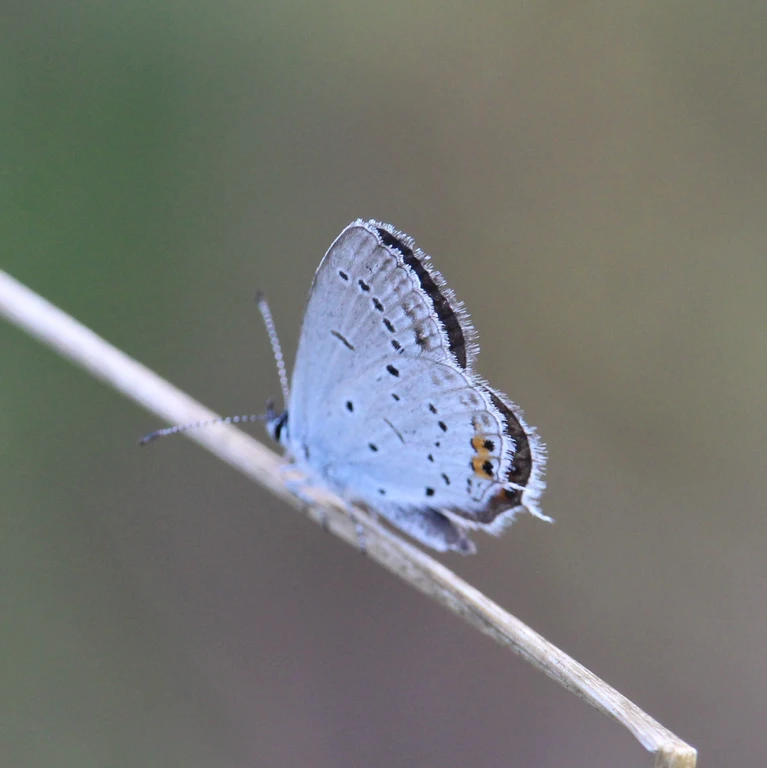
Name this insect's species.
Cupido argiades (also Elkalyce argiades)
